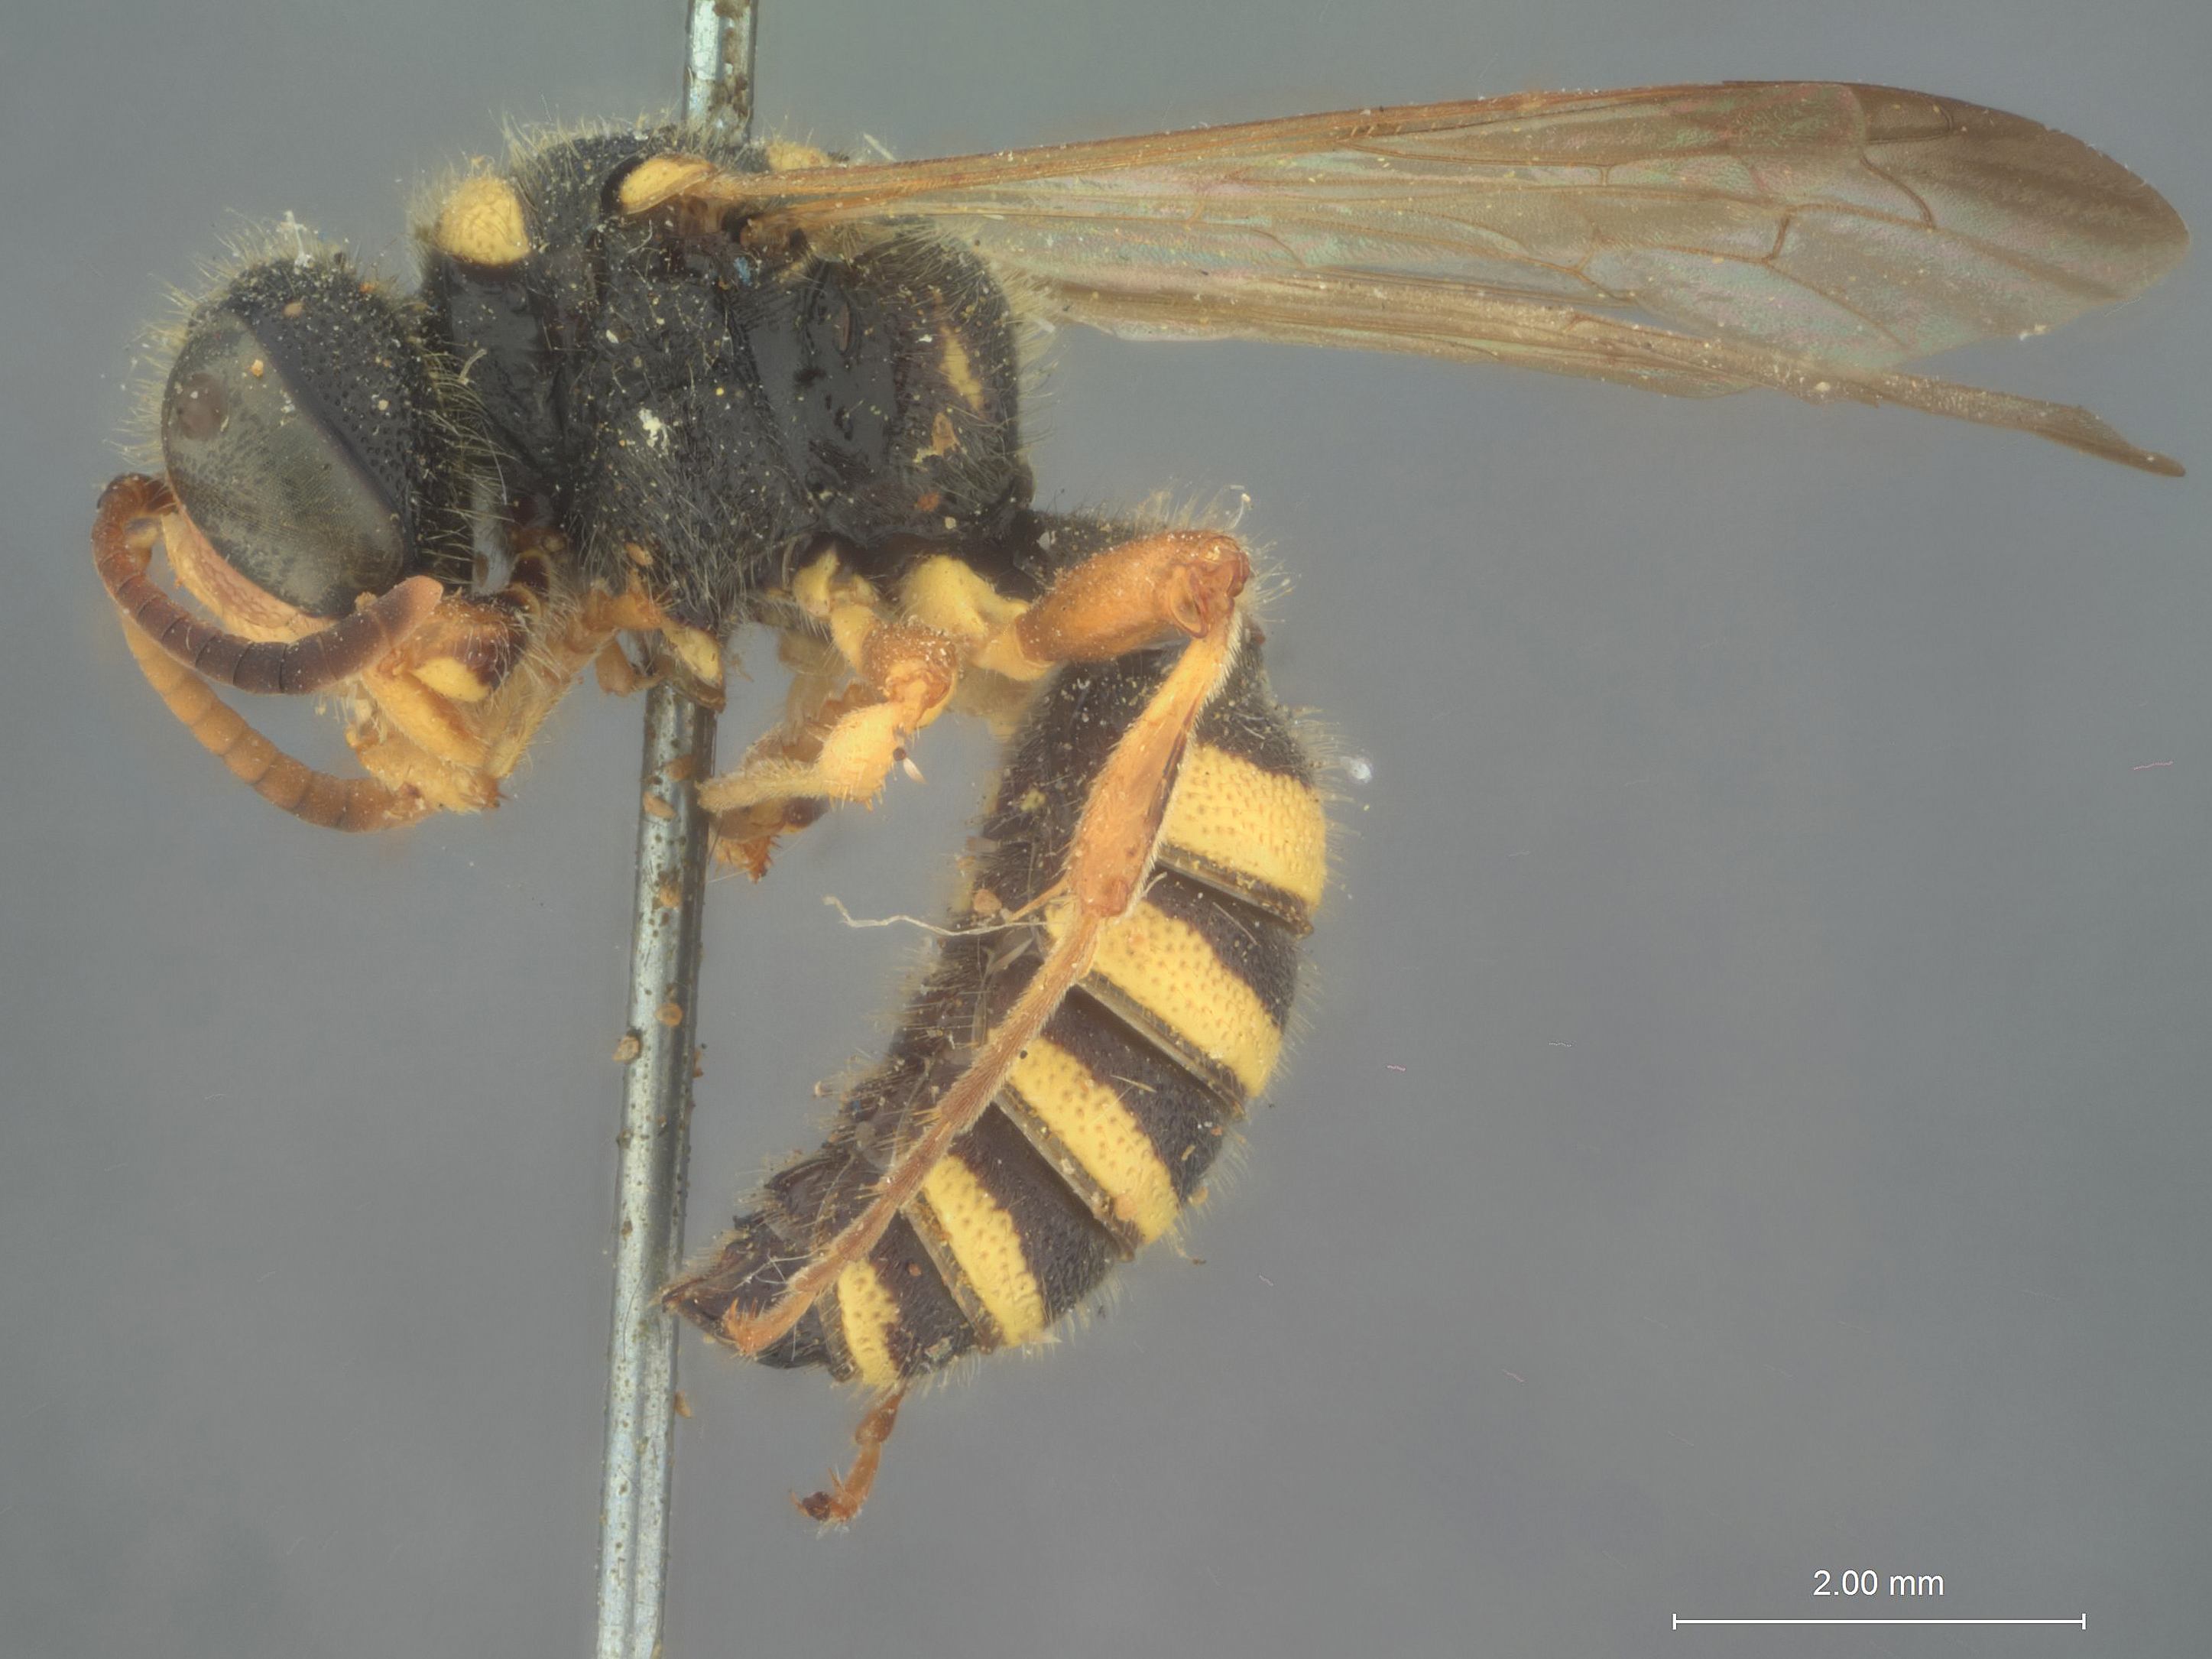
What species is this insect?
Cerceris jucunda
